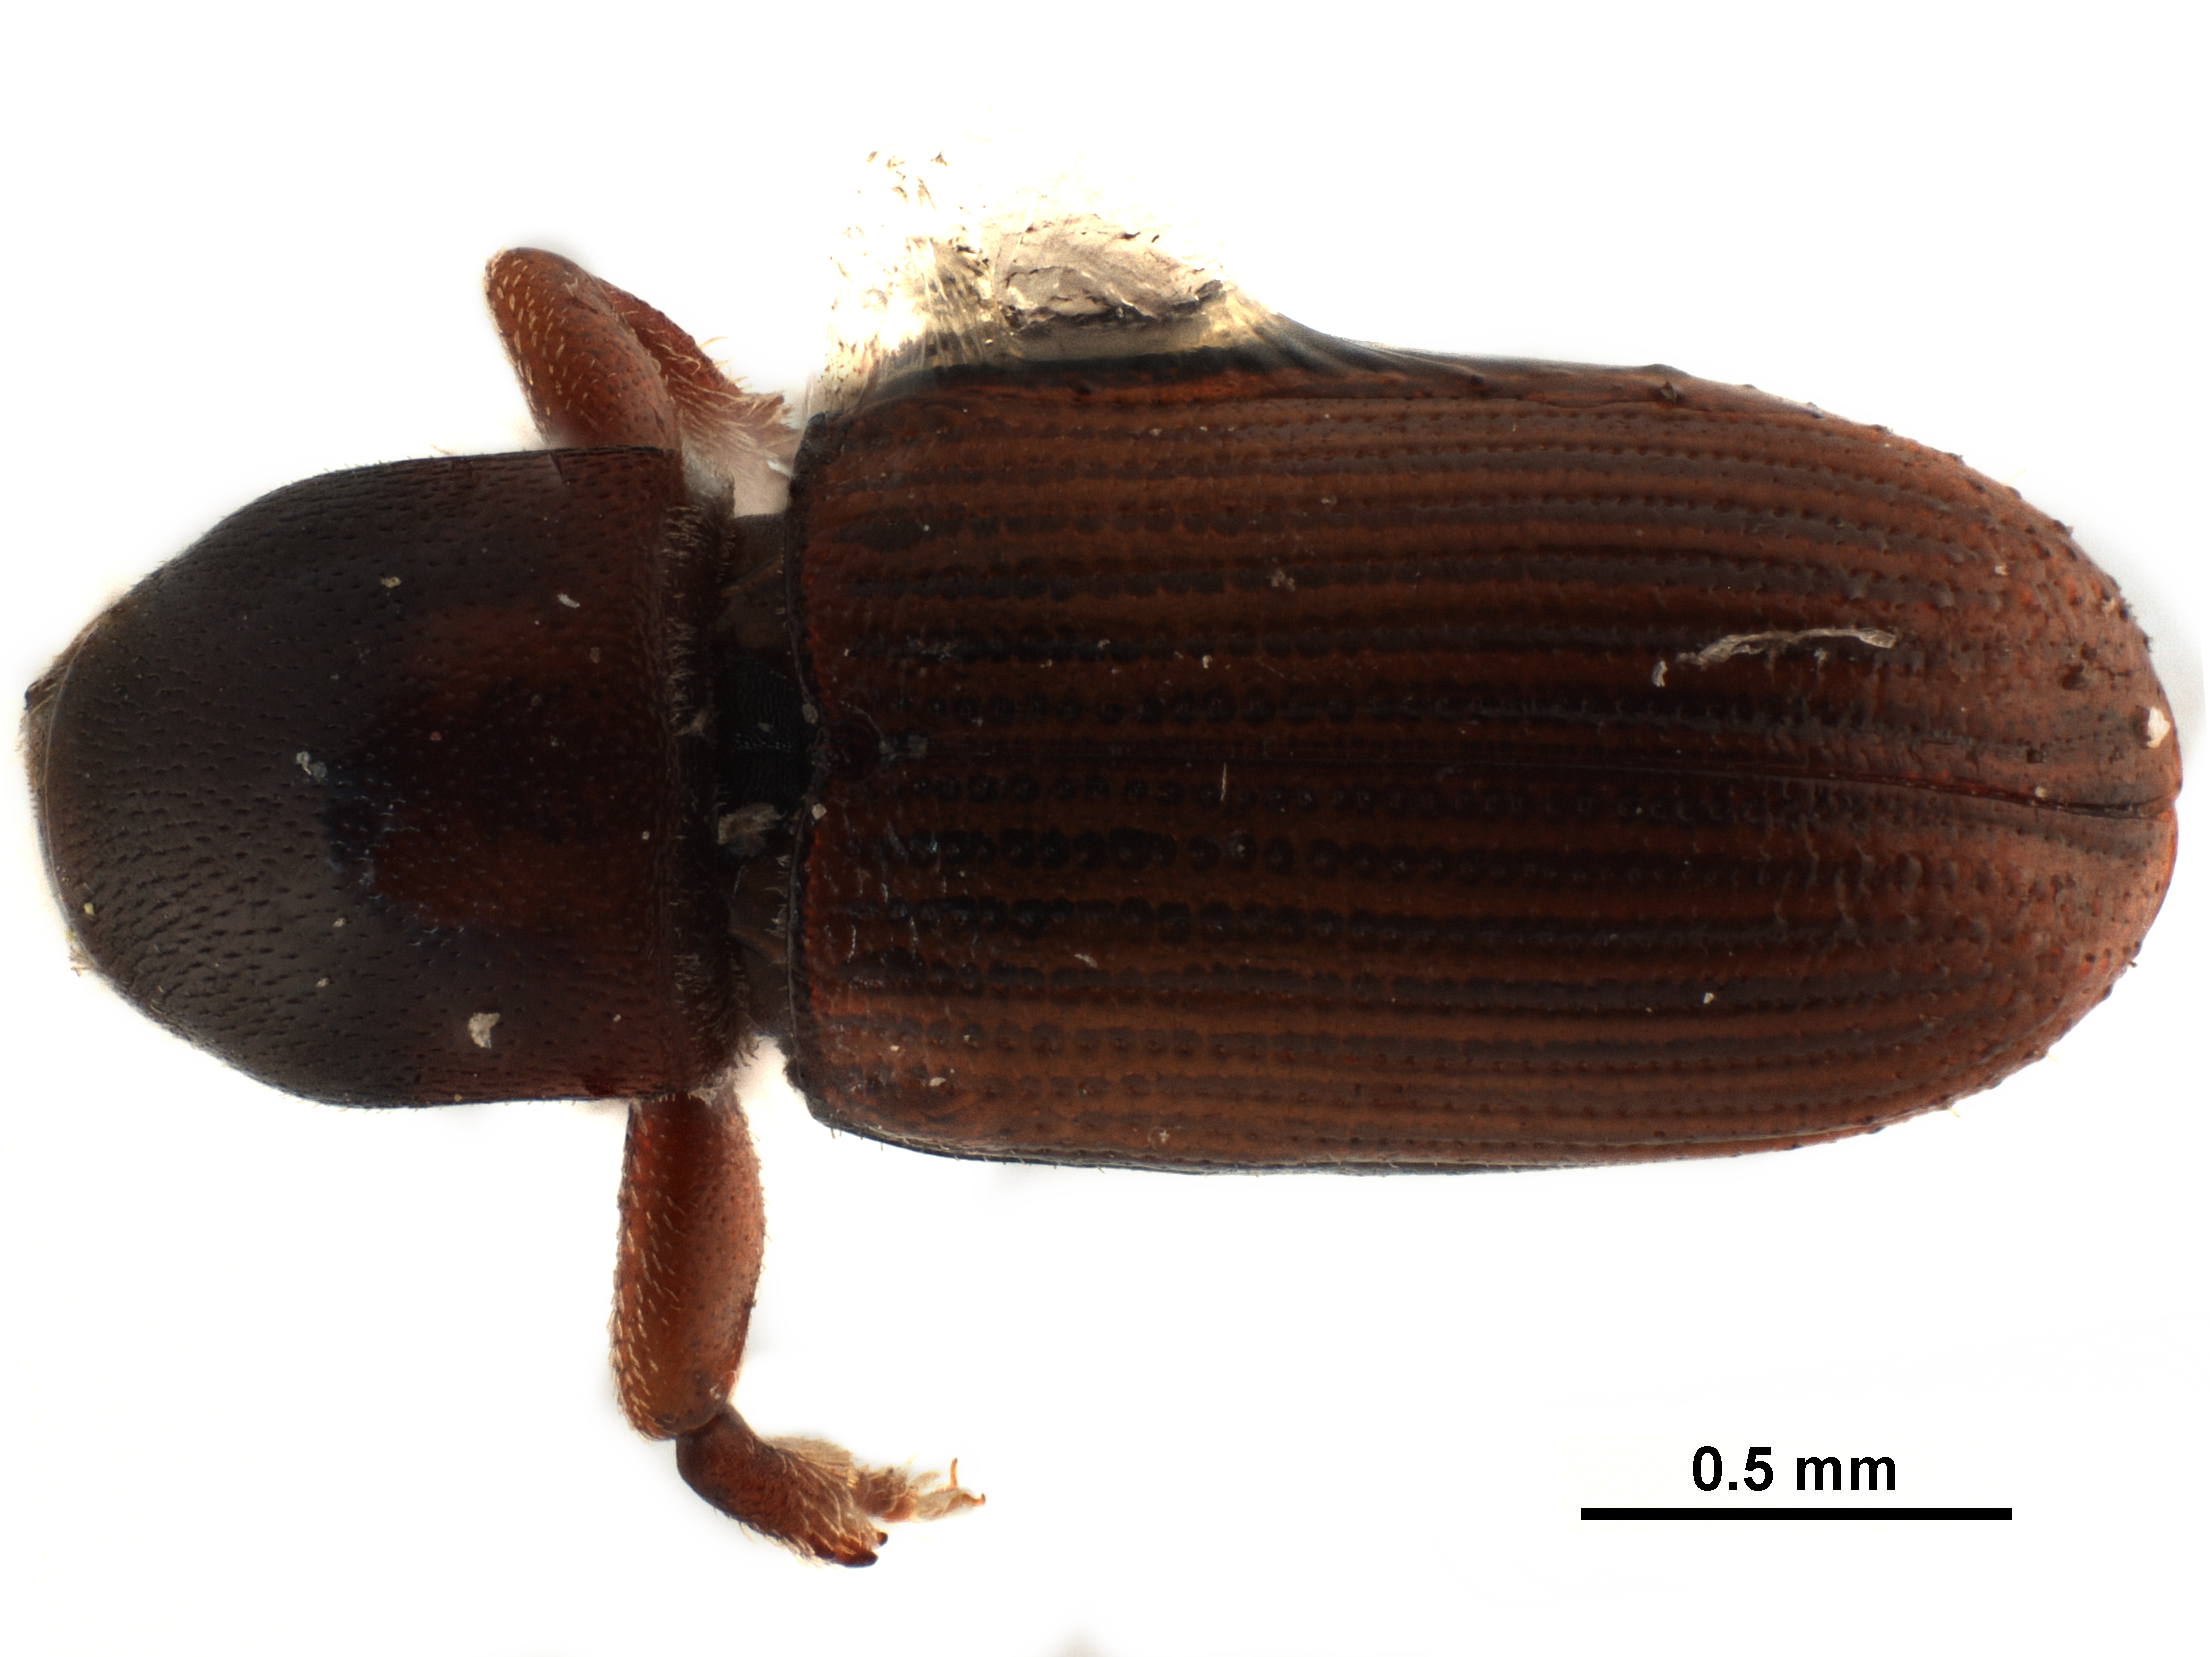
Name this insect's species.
Cnesinus fulgidus
